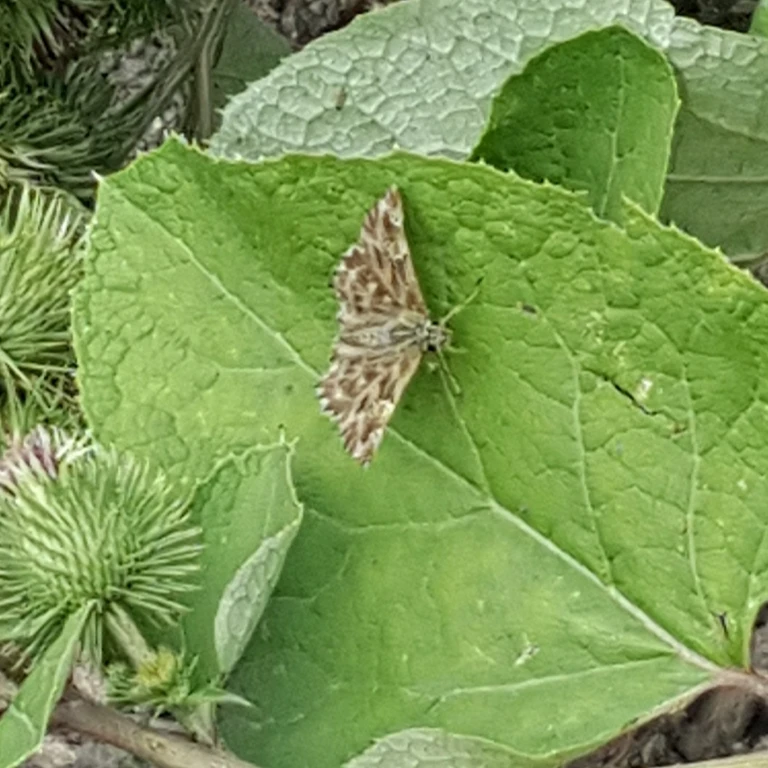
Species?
Carcharodus alceae
